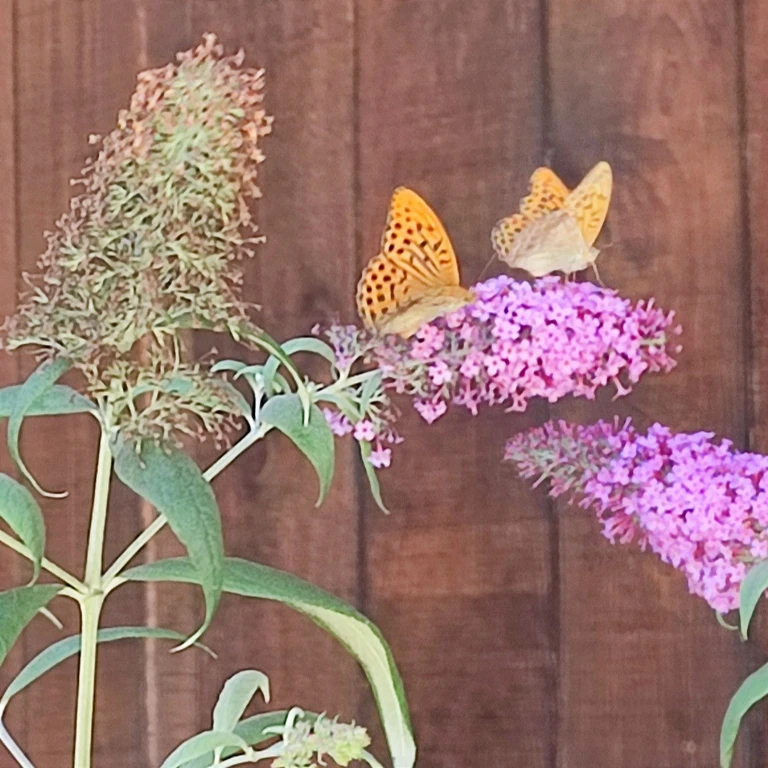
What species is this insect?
Argynnis paphia
